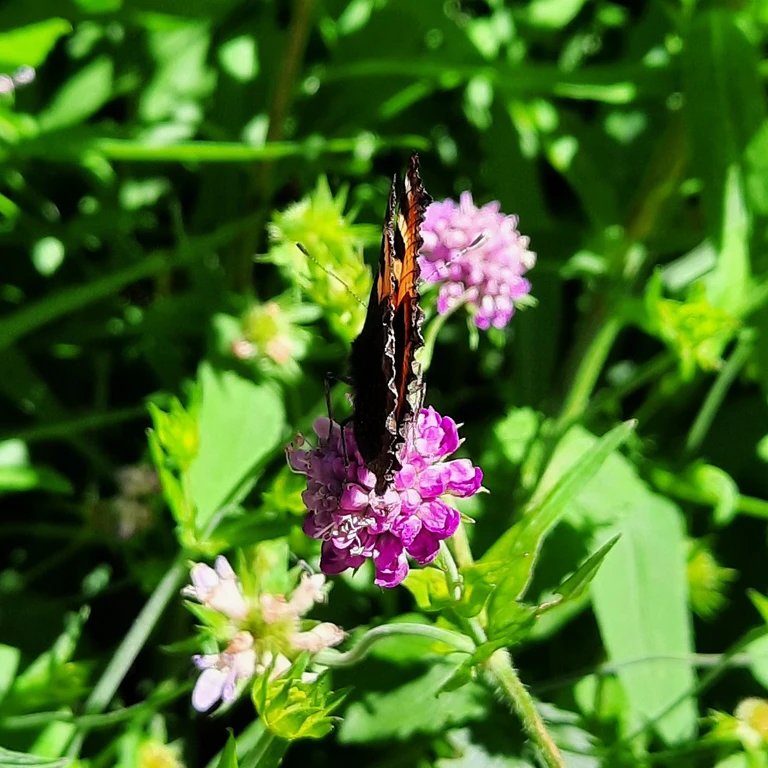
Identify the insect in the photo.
Aglais urticae
